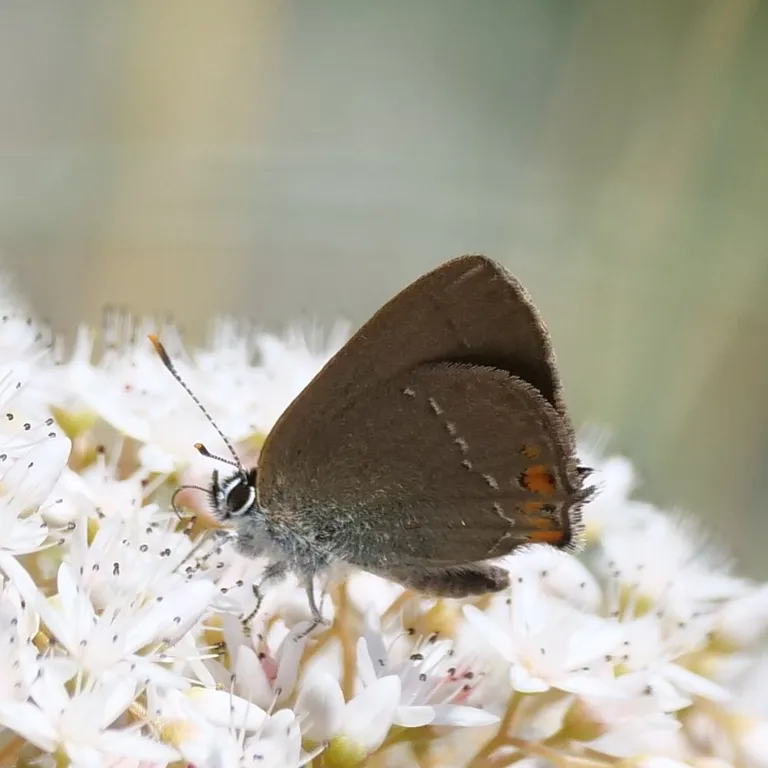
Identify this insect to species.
Satyrium acaciae (also Strymon acaciae)
